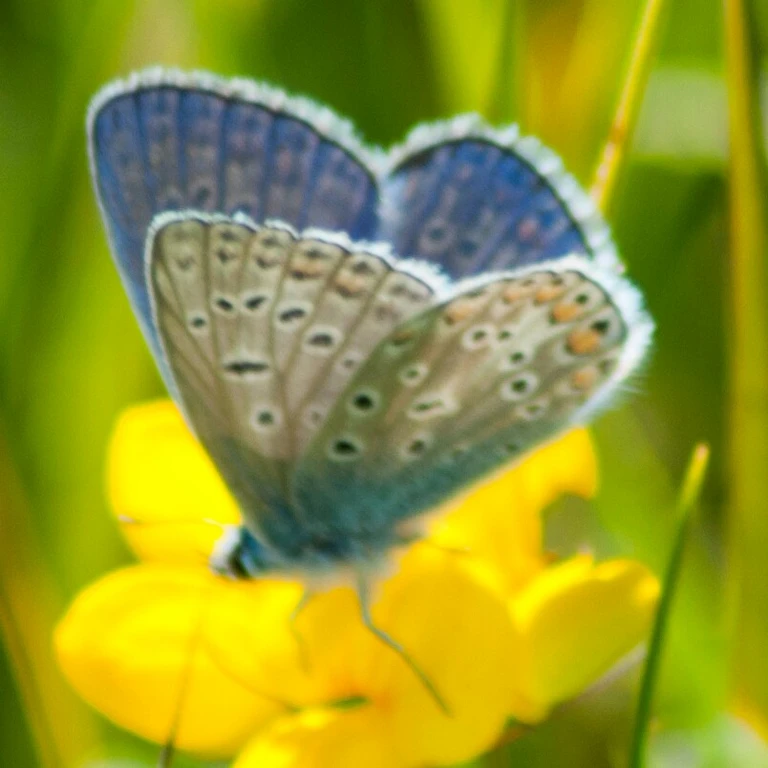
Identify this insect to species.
Polyommatus icarus
